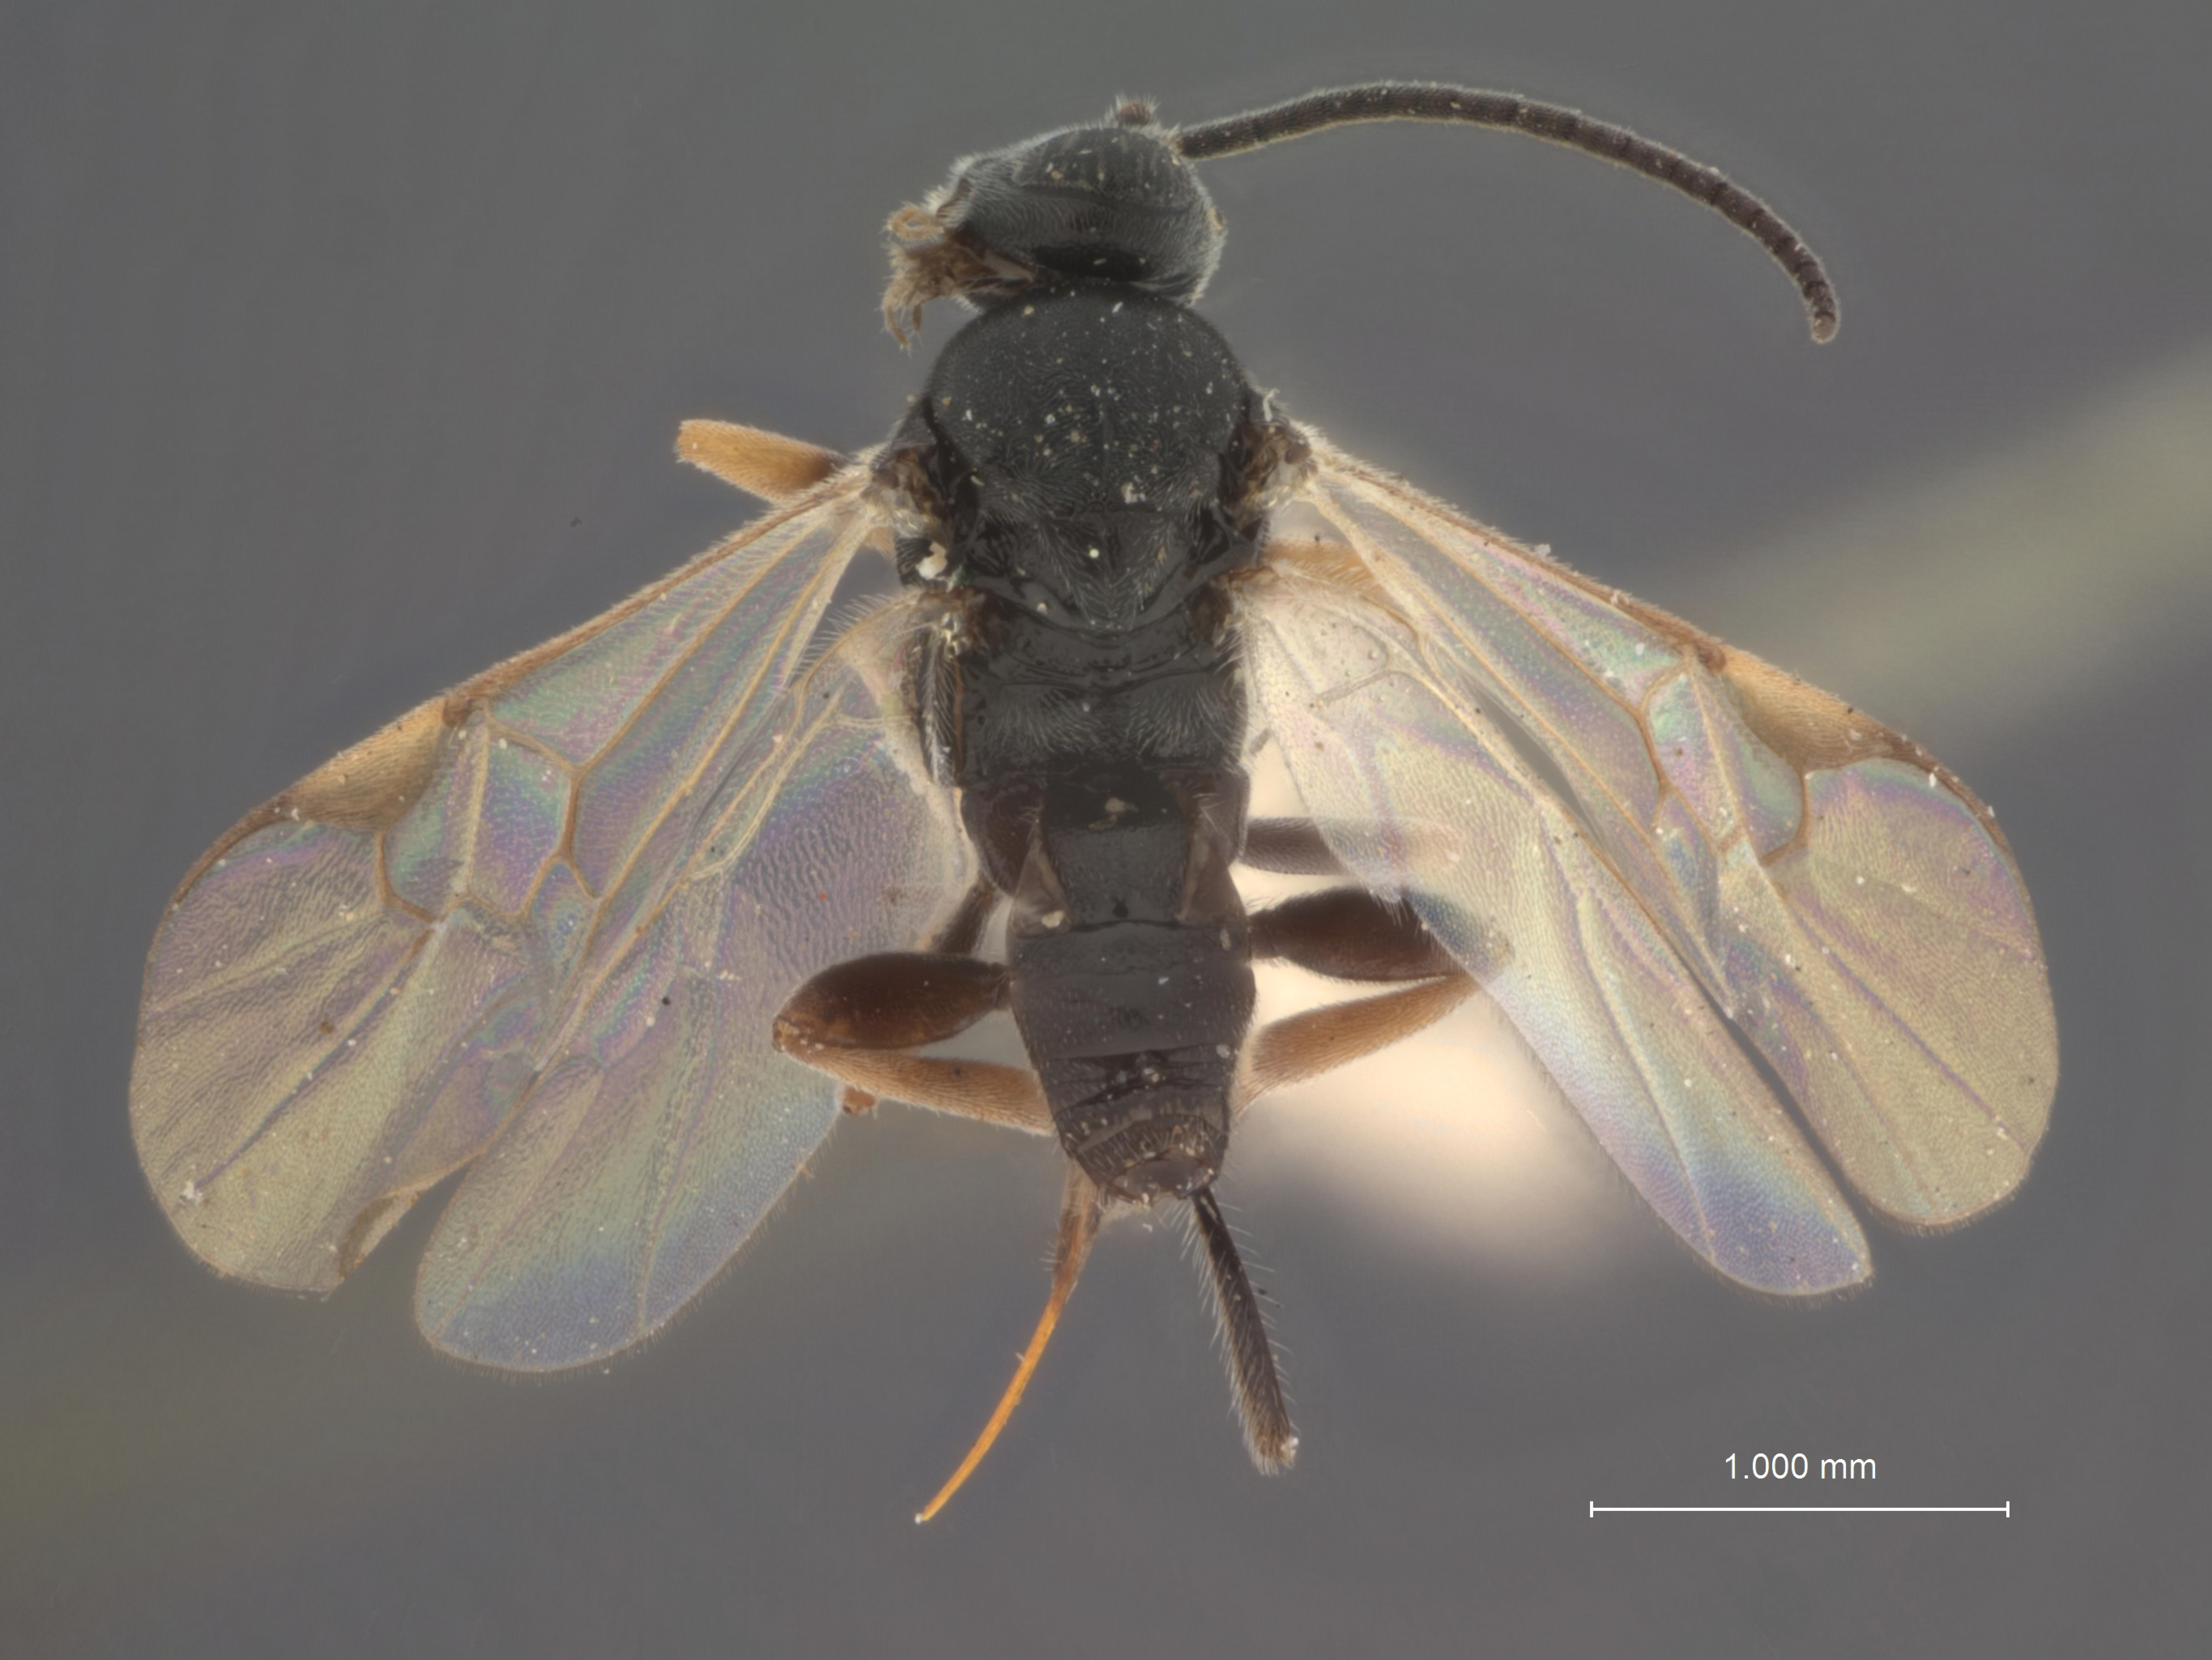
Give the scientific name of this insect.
Apanteles scutellaris
